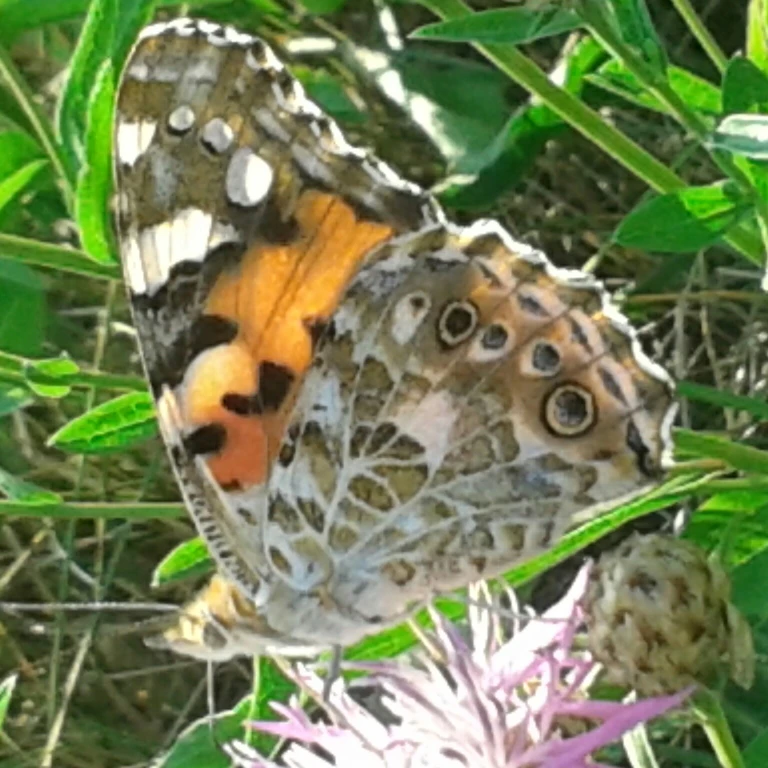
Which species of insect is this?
Vanessa cardui
